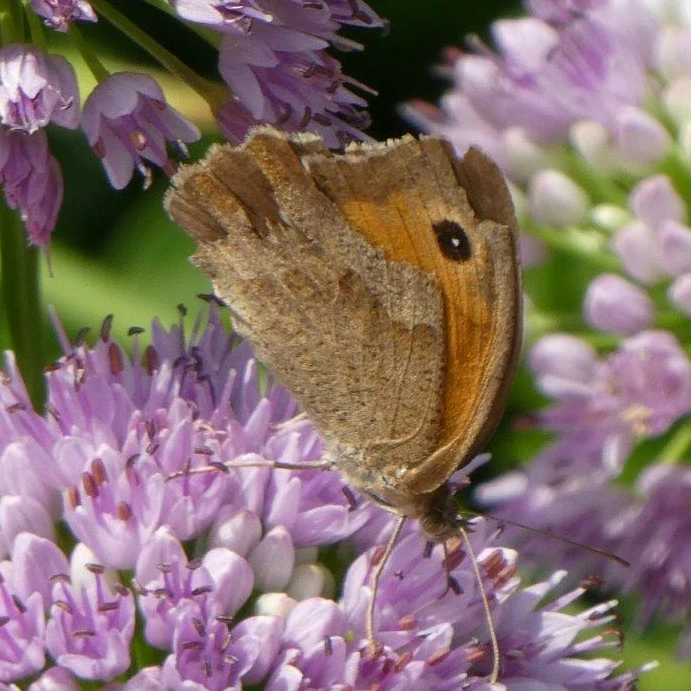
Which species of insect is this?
Maniola jurtina
